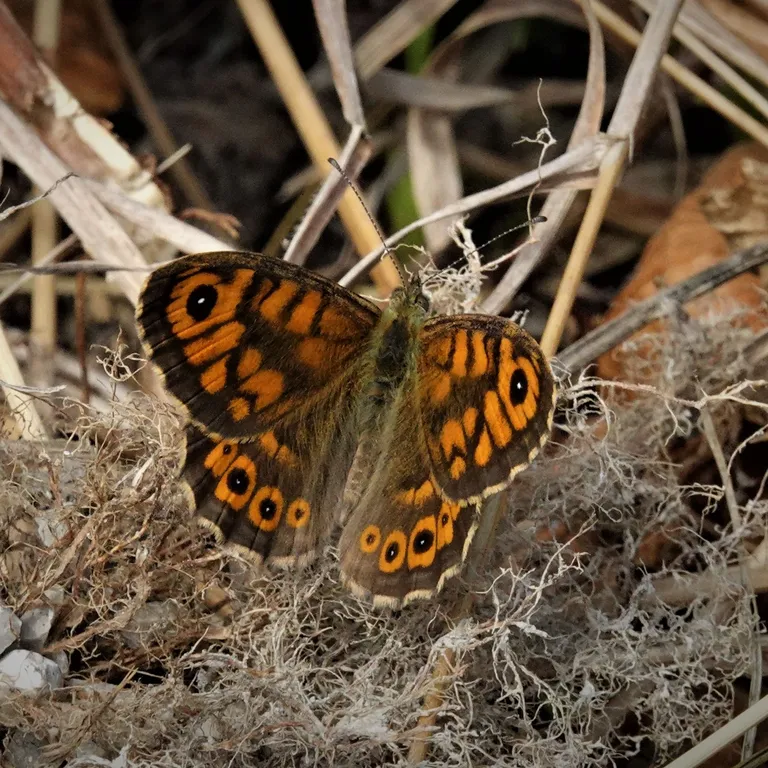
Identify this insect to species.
Lasiommata megera (also Pararge megera)
